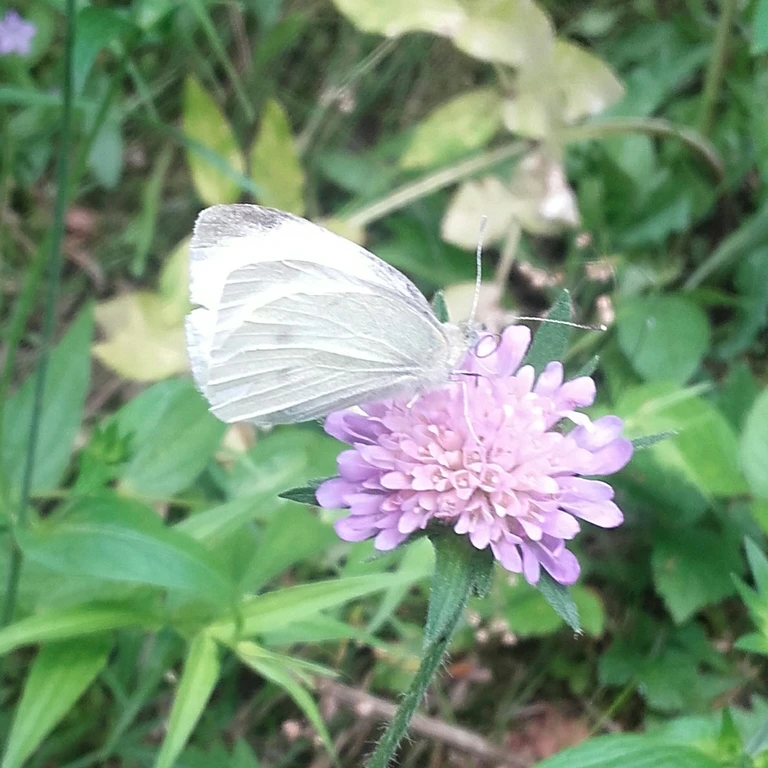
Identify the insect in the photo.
Pieris rapae
